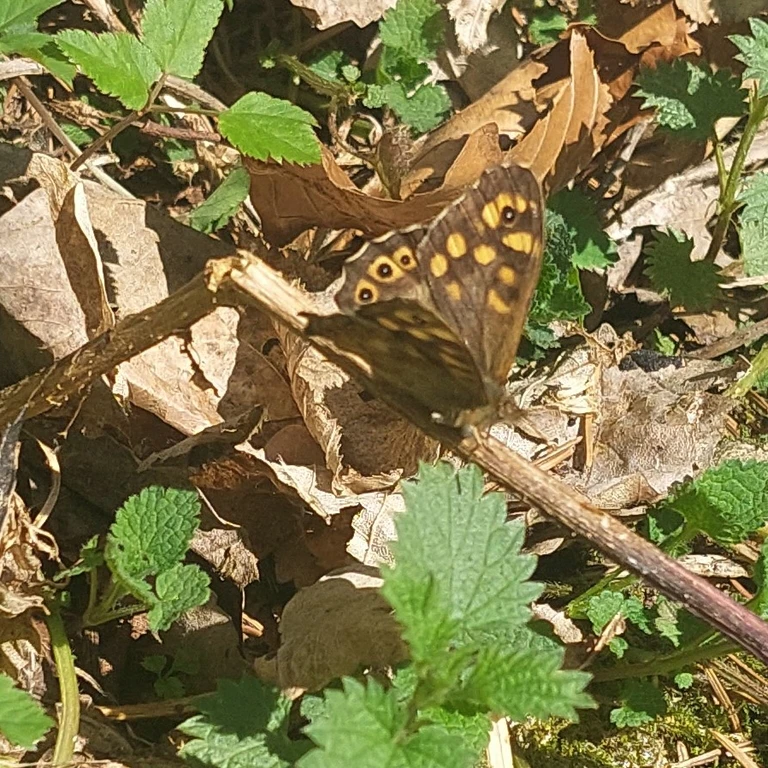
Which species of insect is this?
Pararge aegeria
